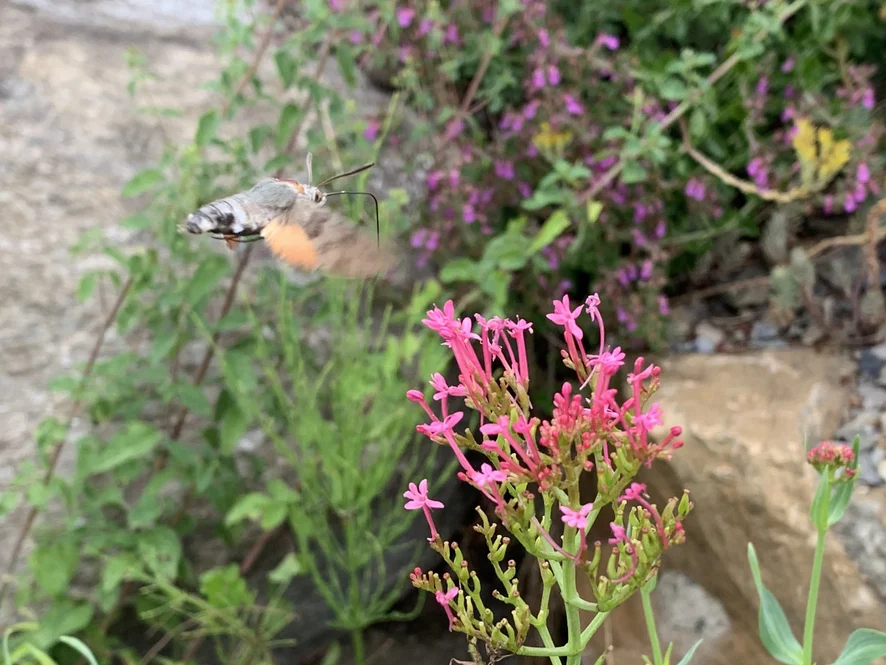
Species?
Macroglossum stellatarum
